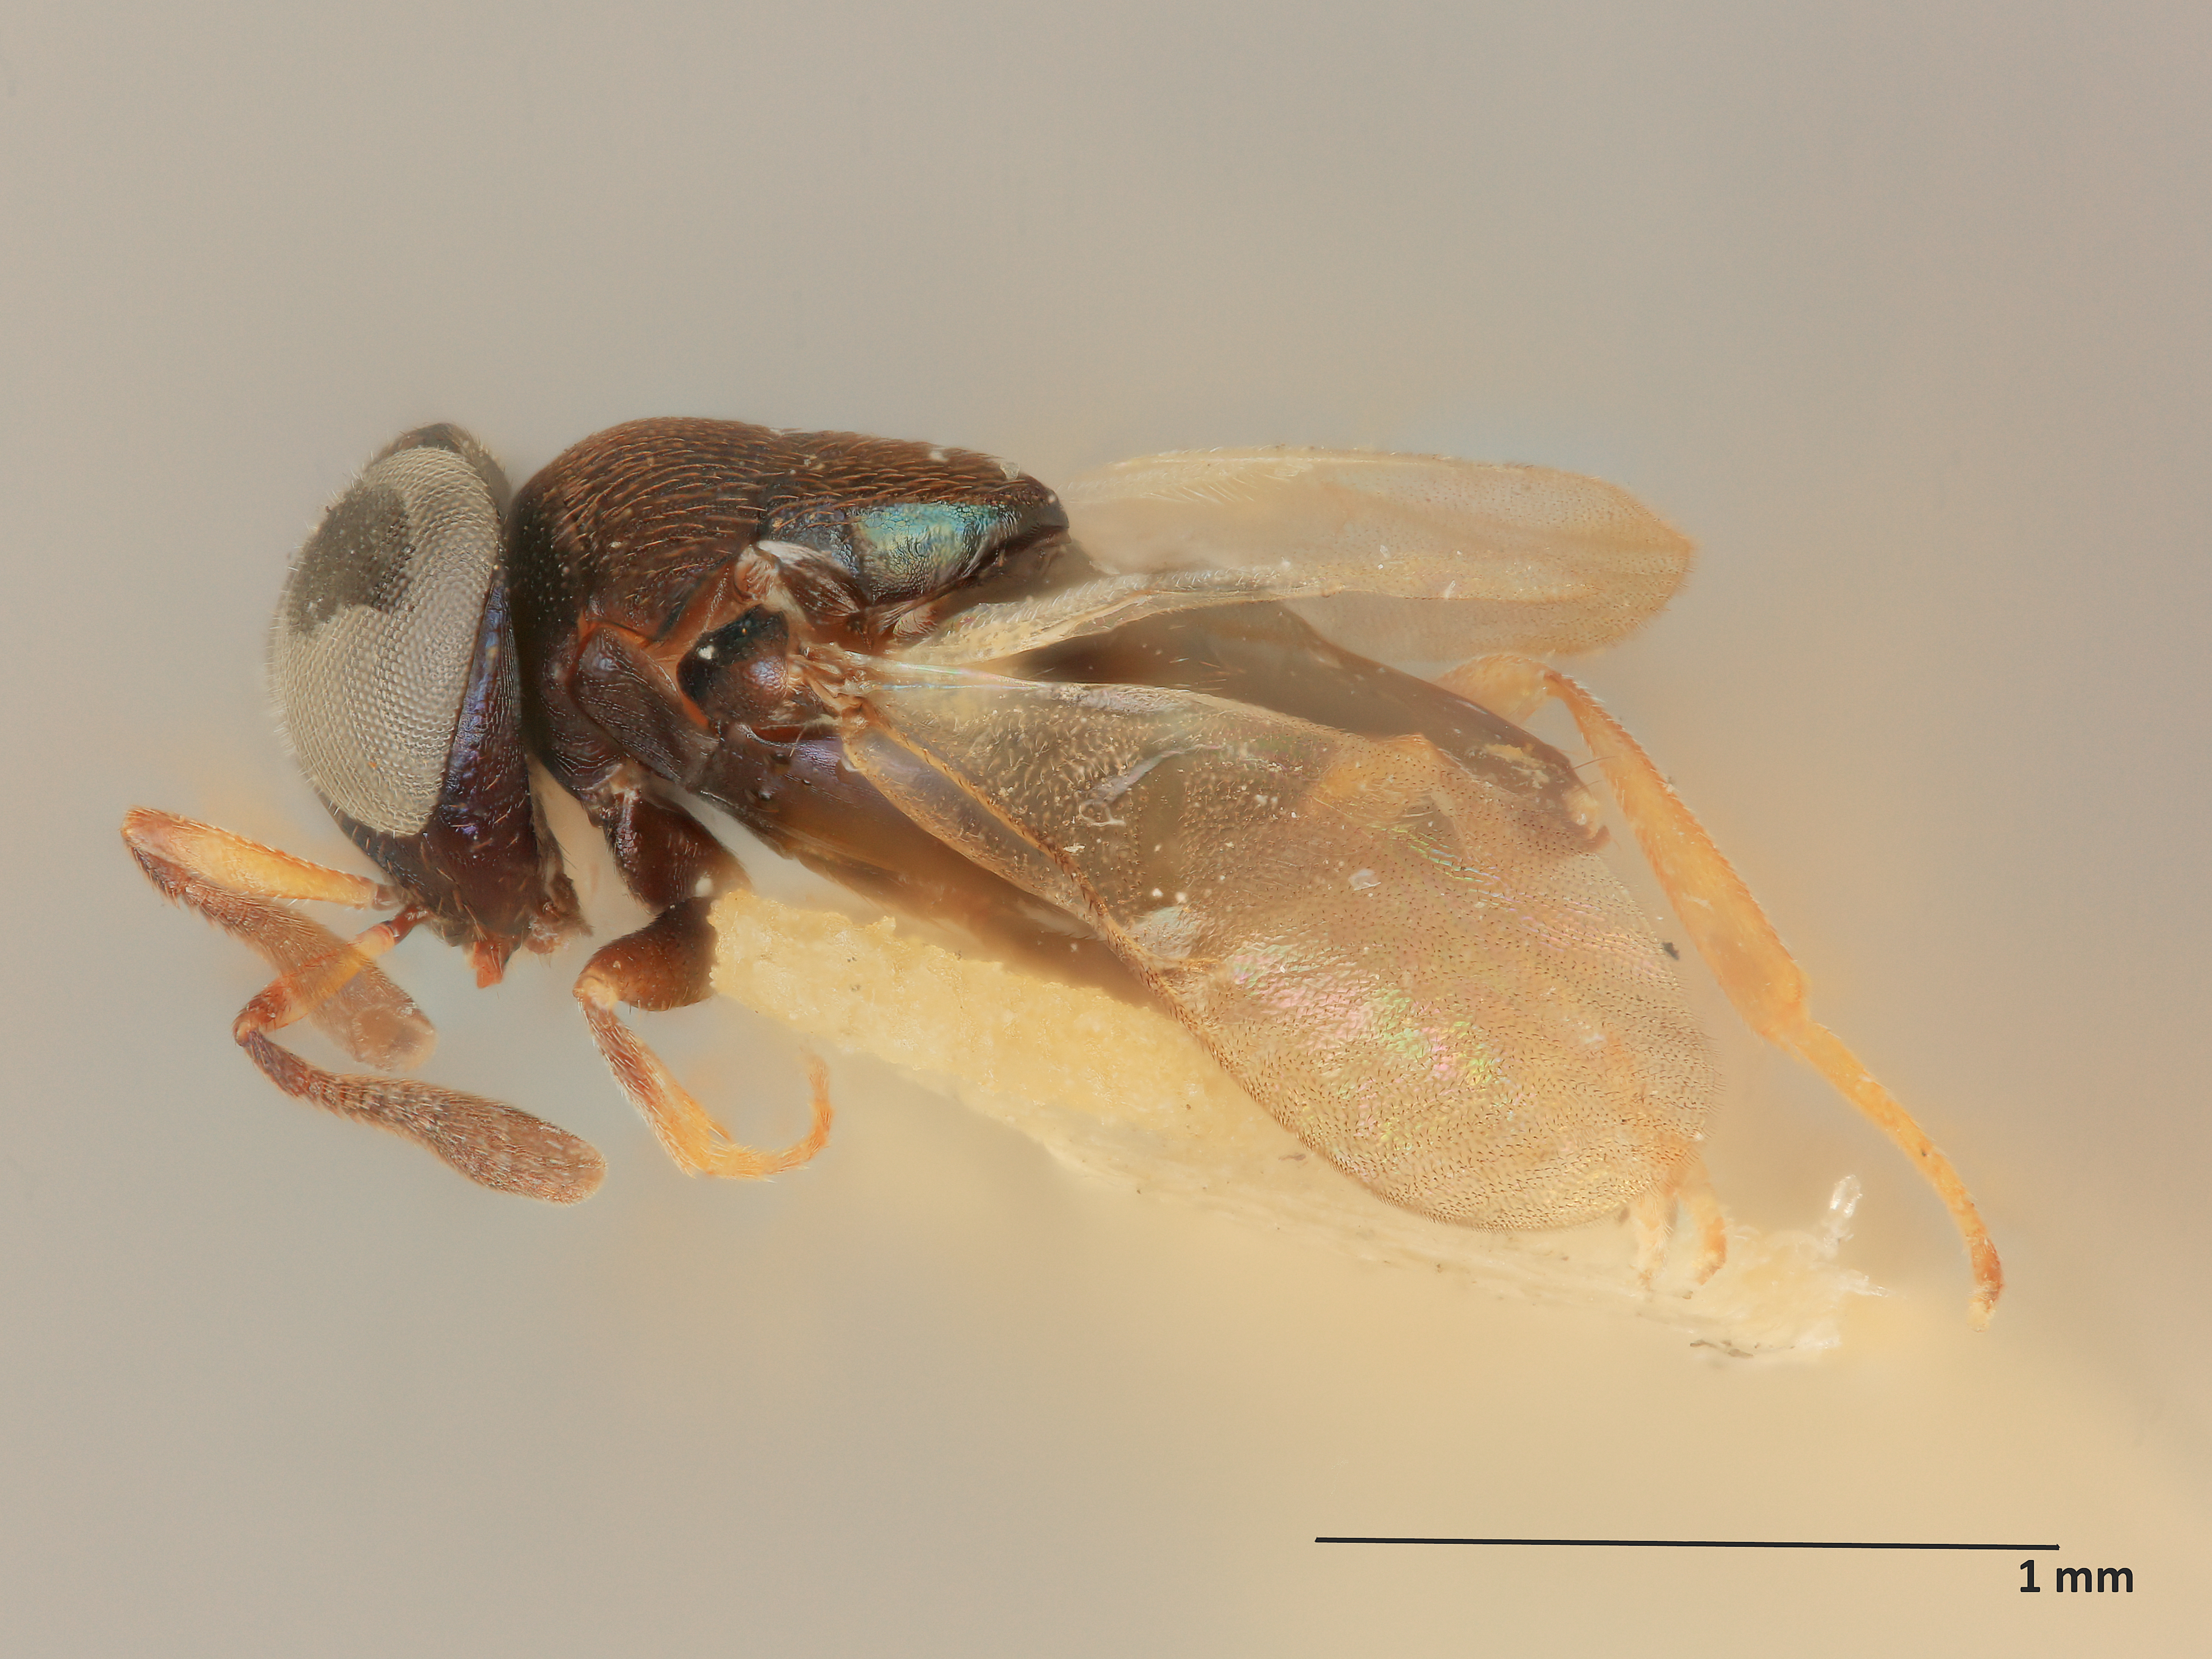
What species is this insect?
Blepyrus saccharicola
